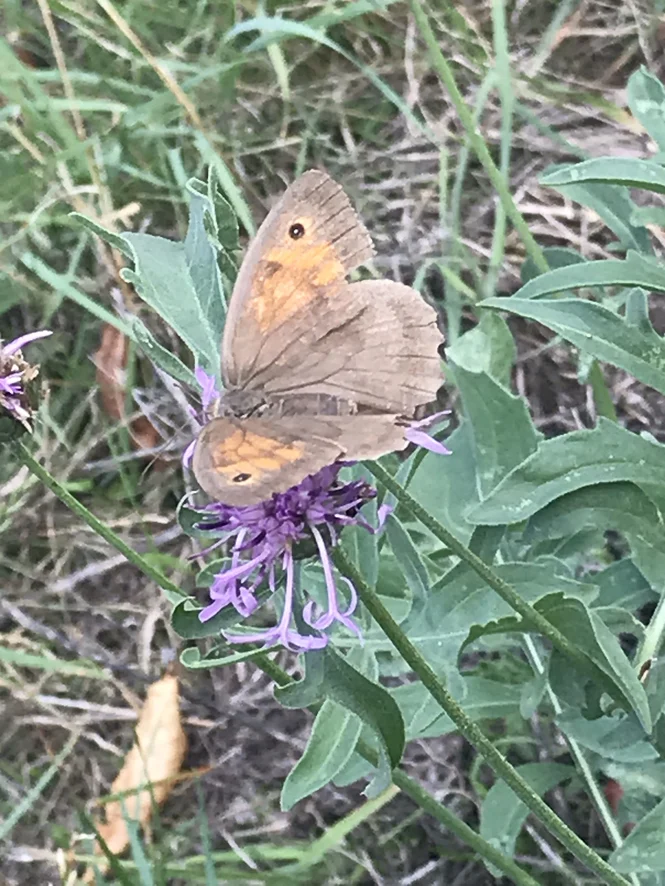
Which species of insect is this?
Maniola jurtina
